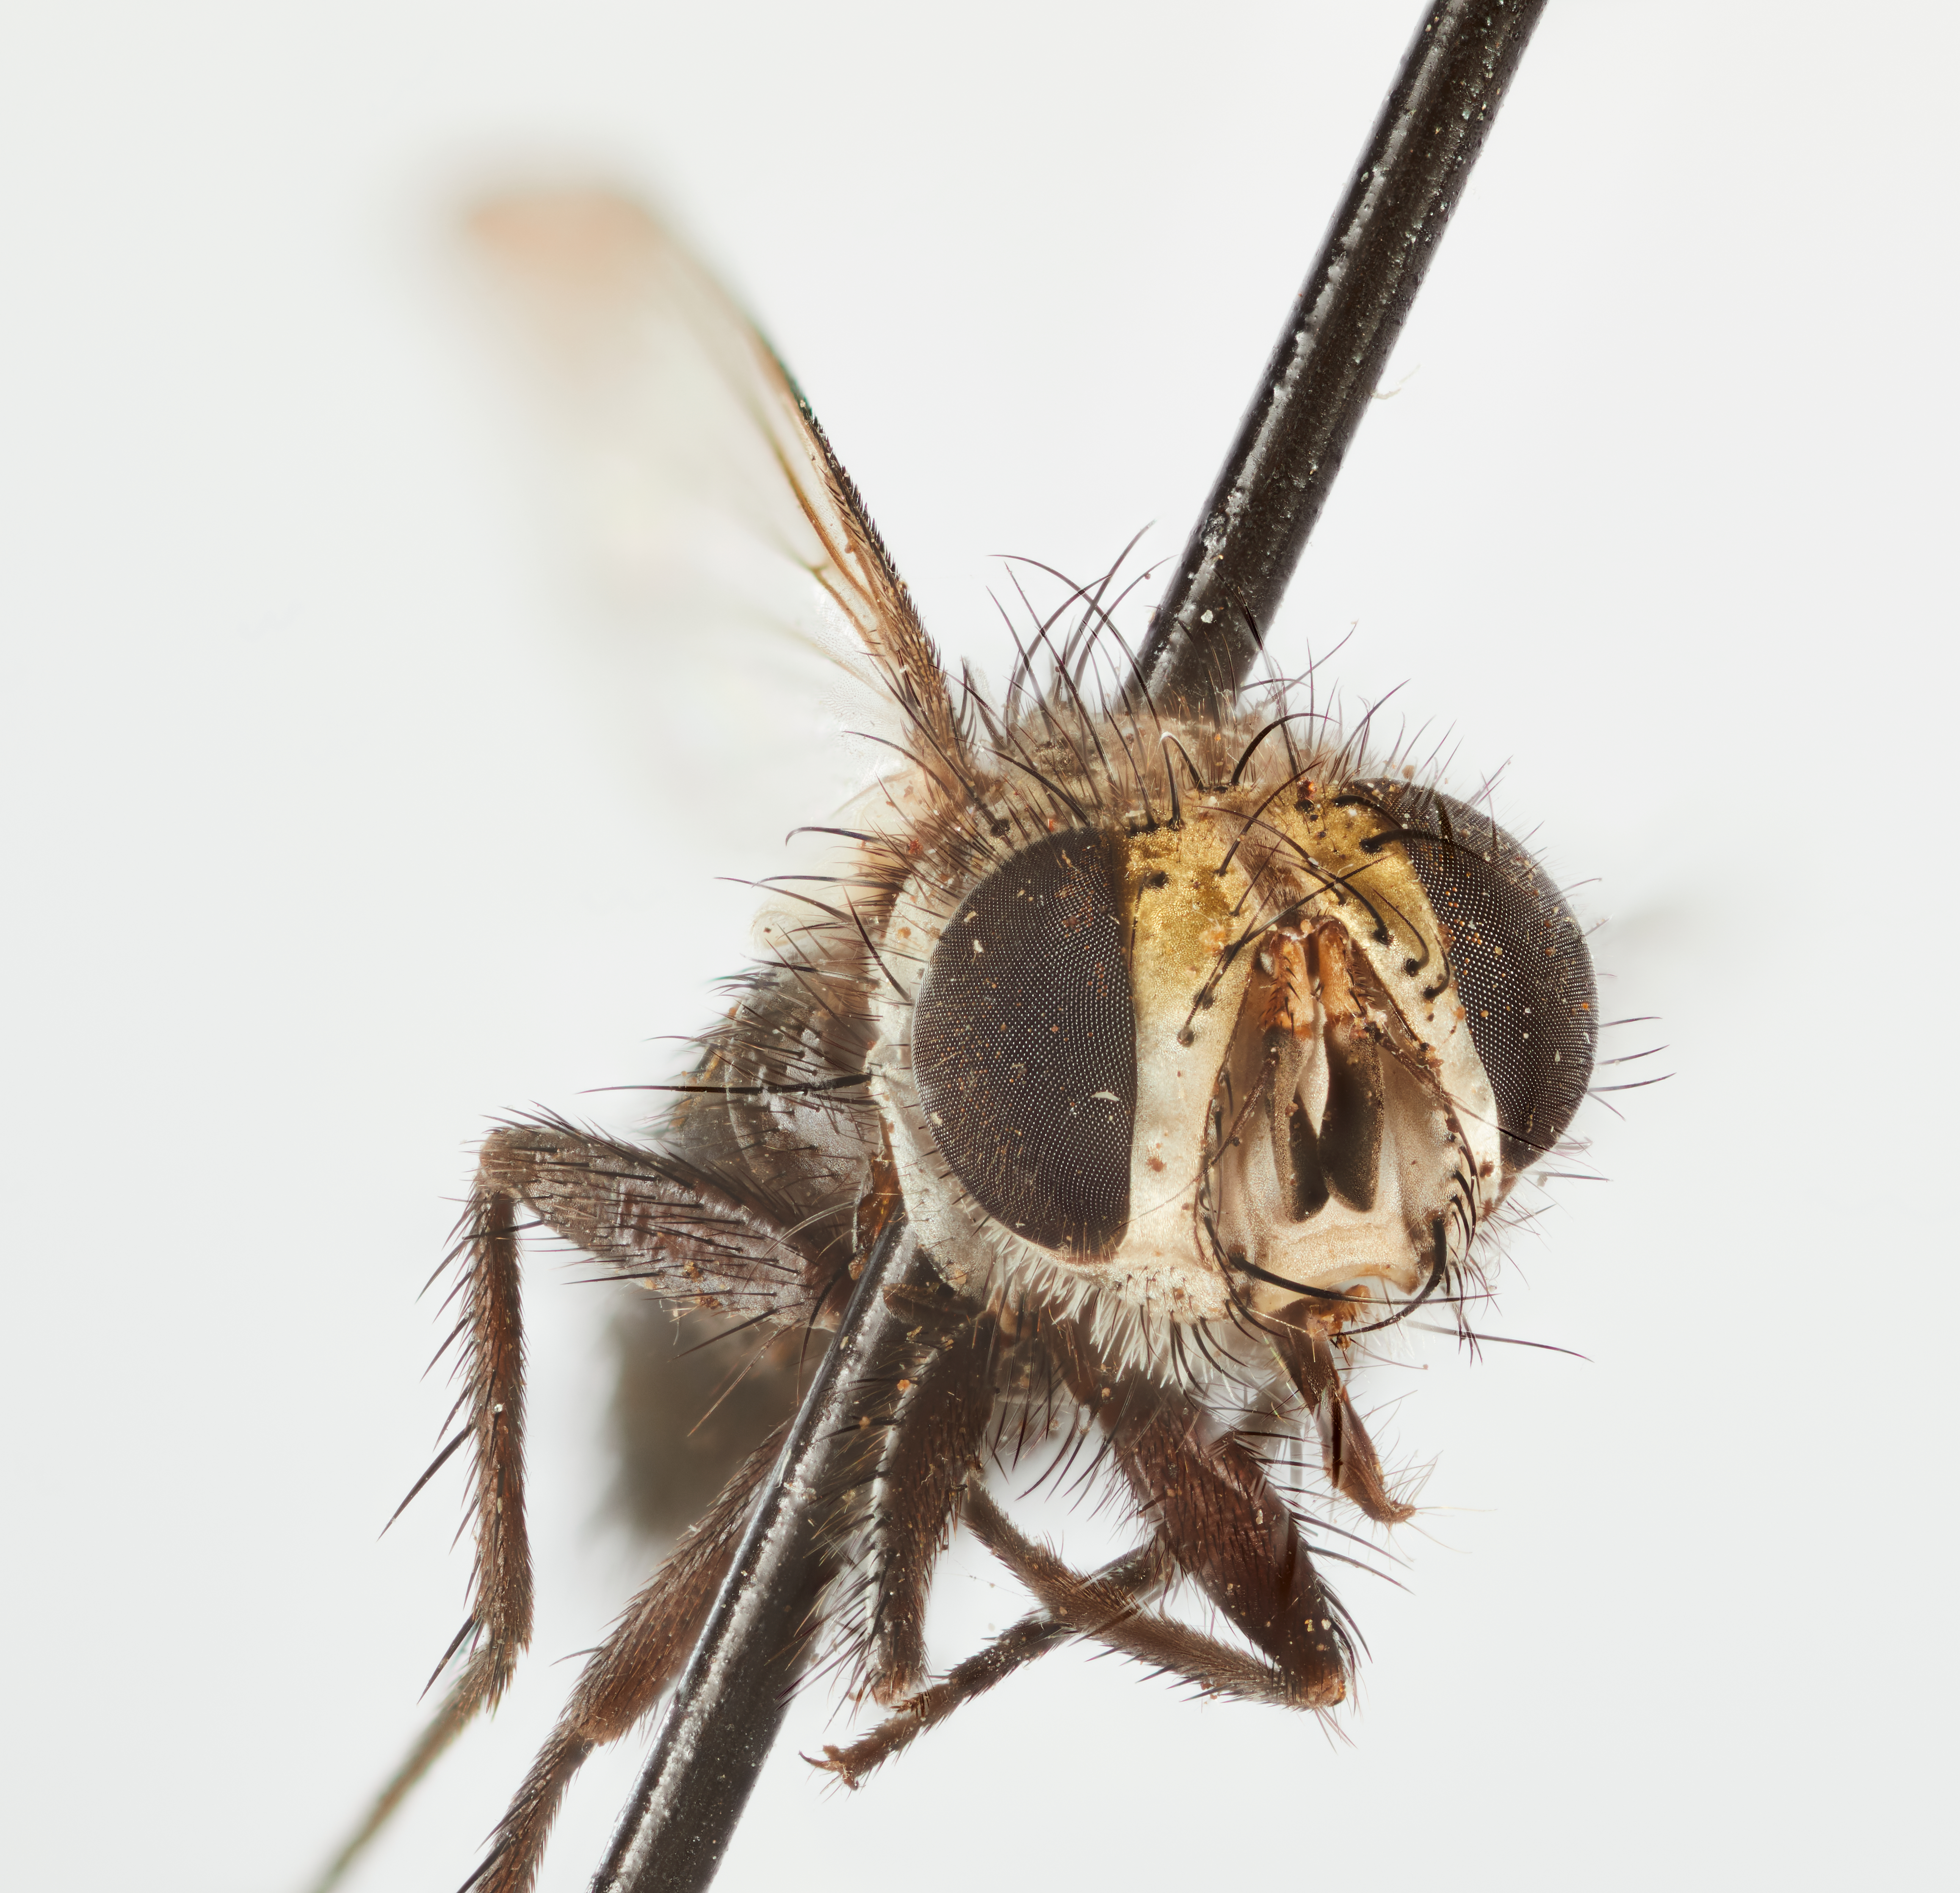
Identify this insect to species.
Plagiotachina heliconiinarum
